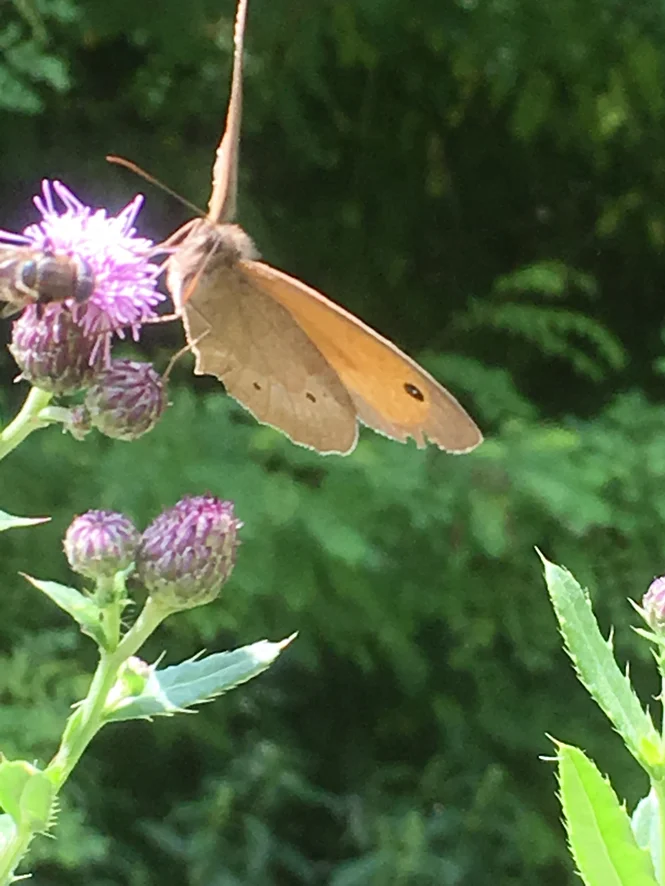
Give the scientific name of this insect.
Maniola jurtina
